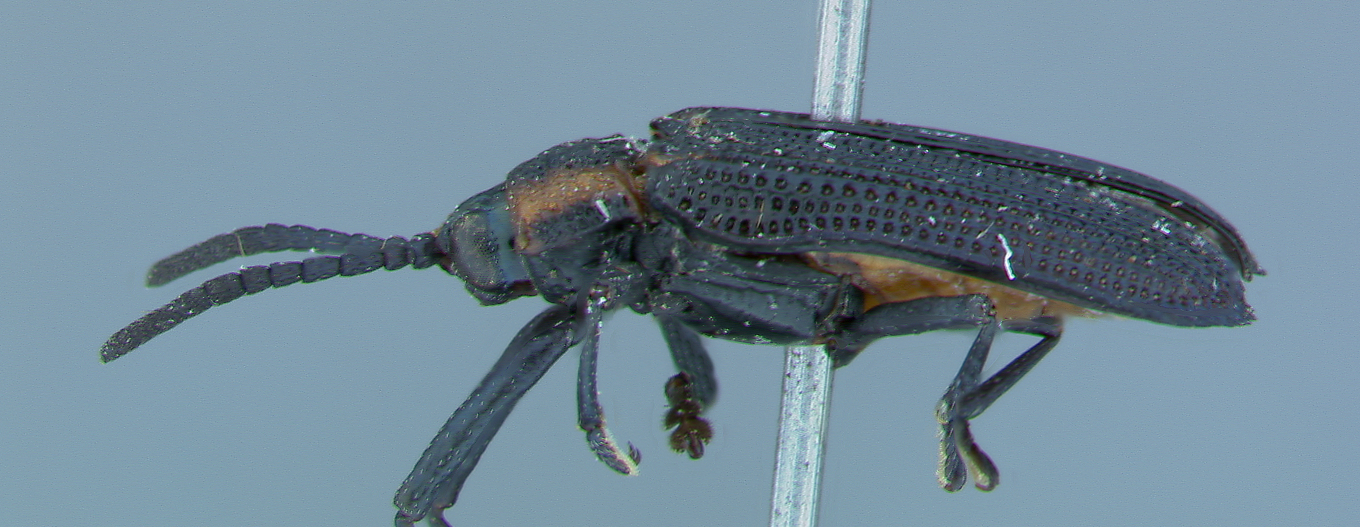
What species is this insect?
Carinispa nevermanni
